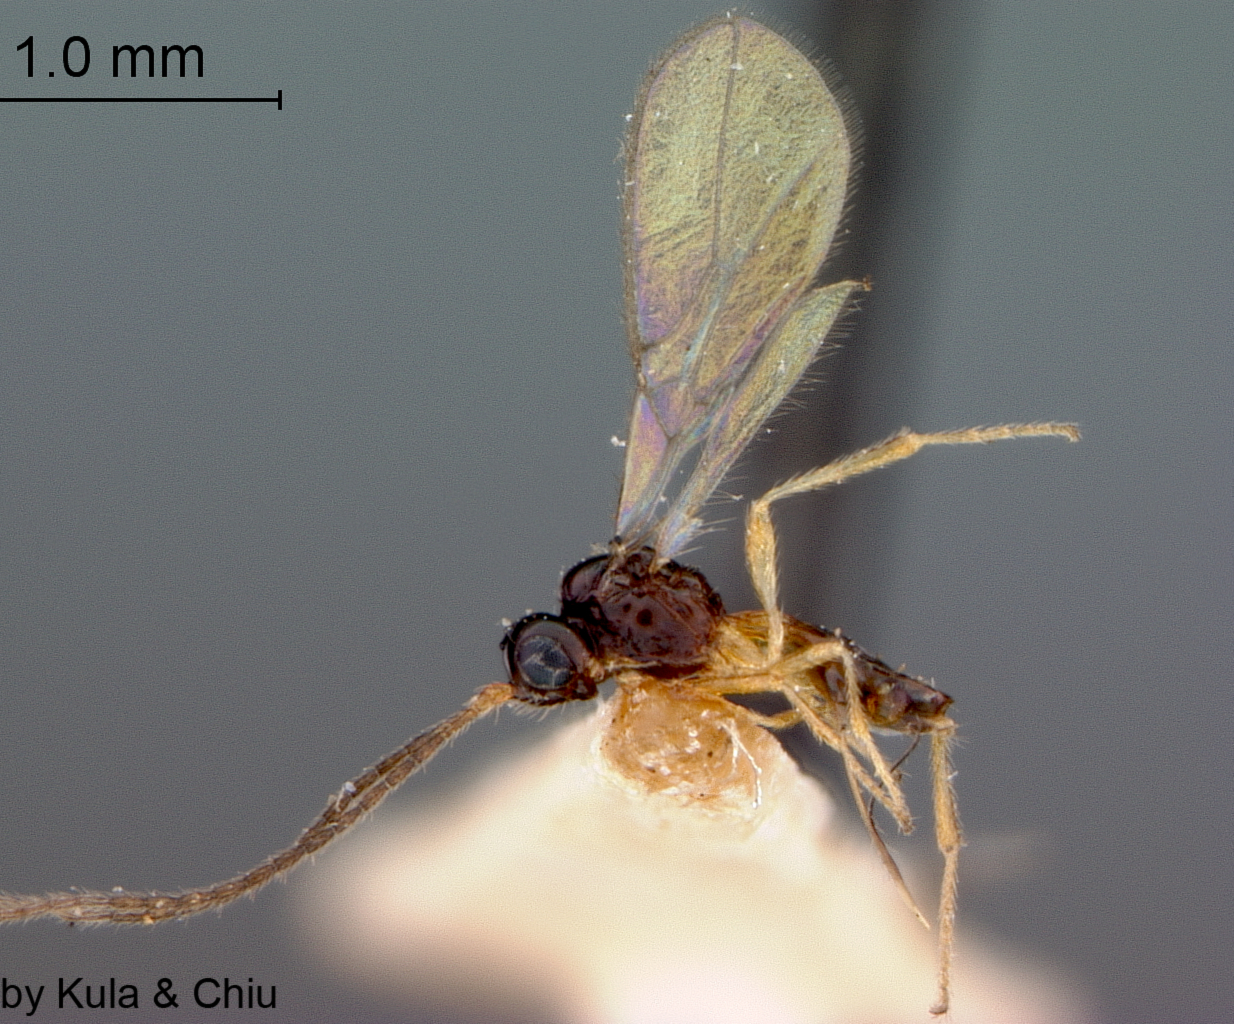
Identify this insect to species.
Synaldis cabinica
